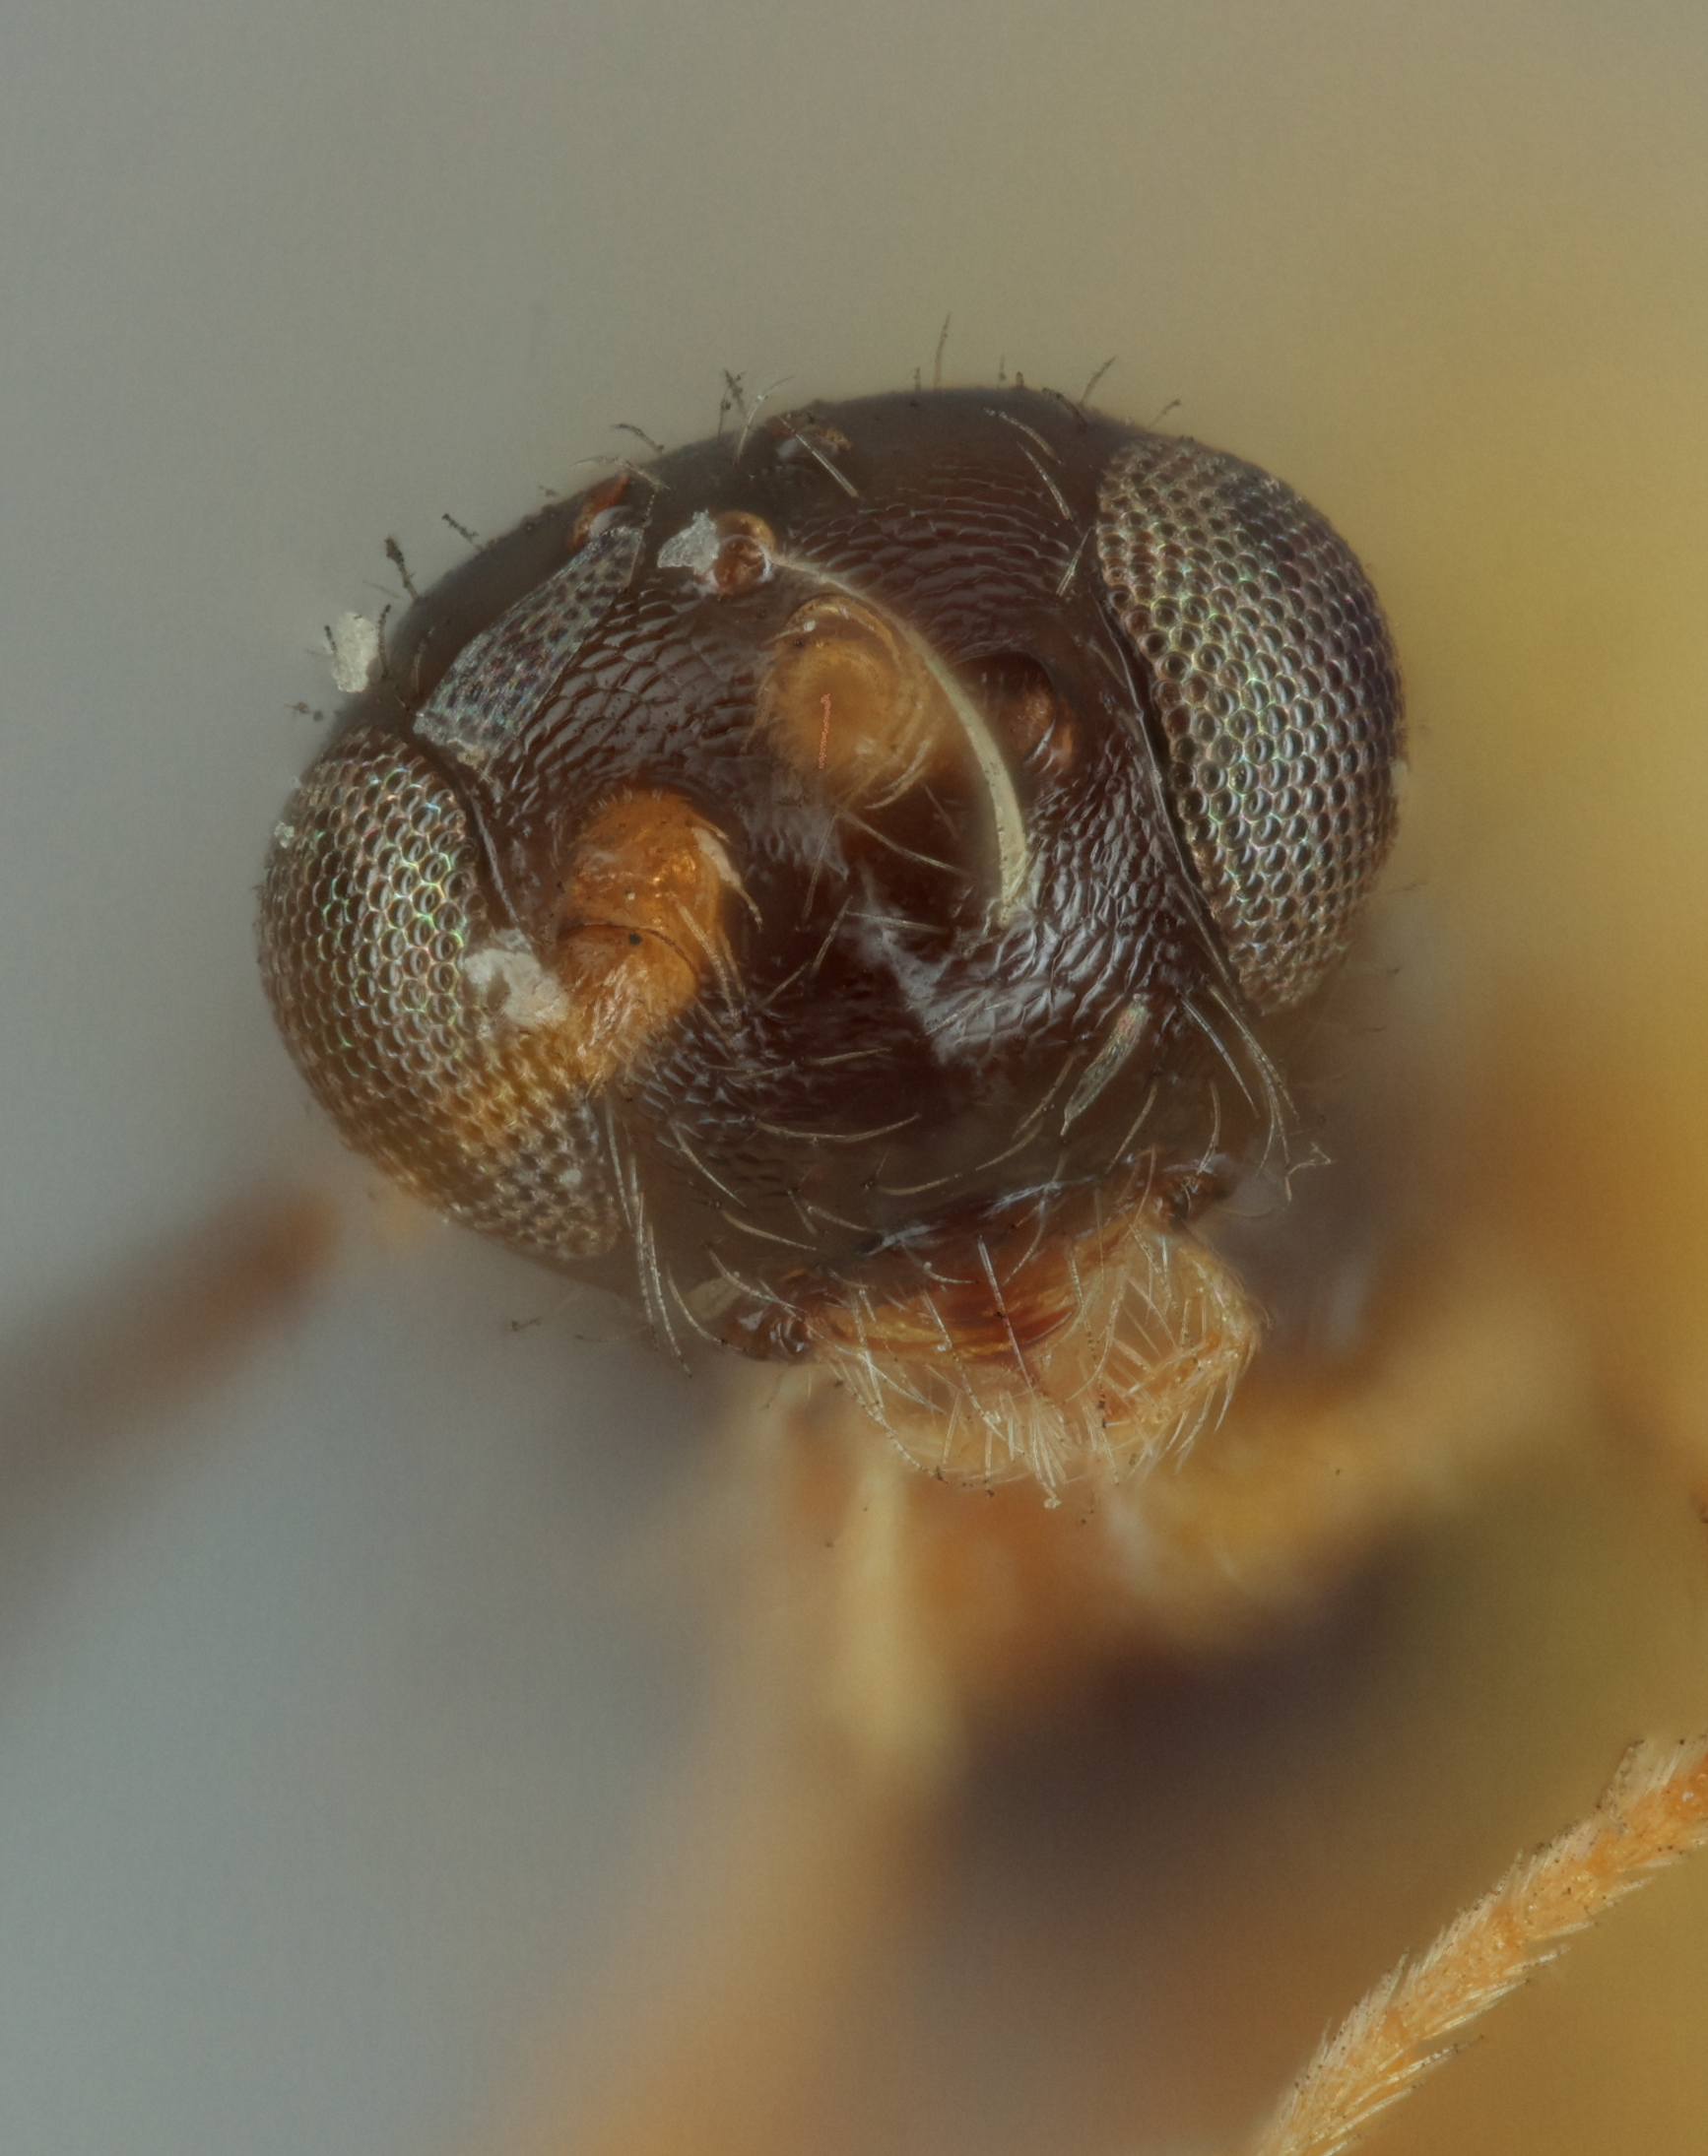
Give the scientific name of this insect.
Gnaptodon pulchrigaster
